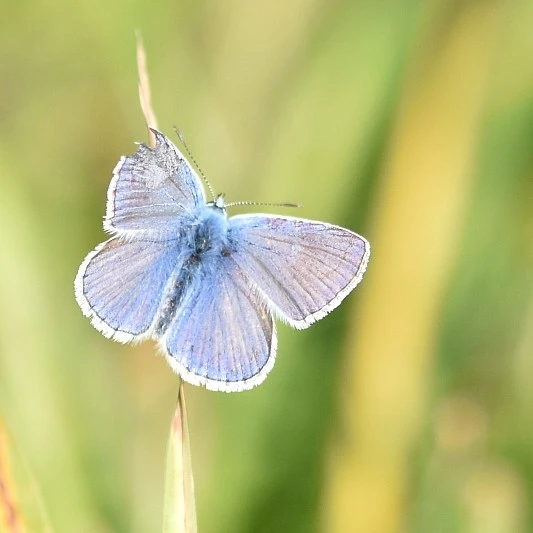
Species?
Polyommatus icarus
